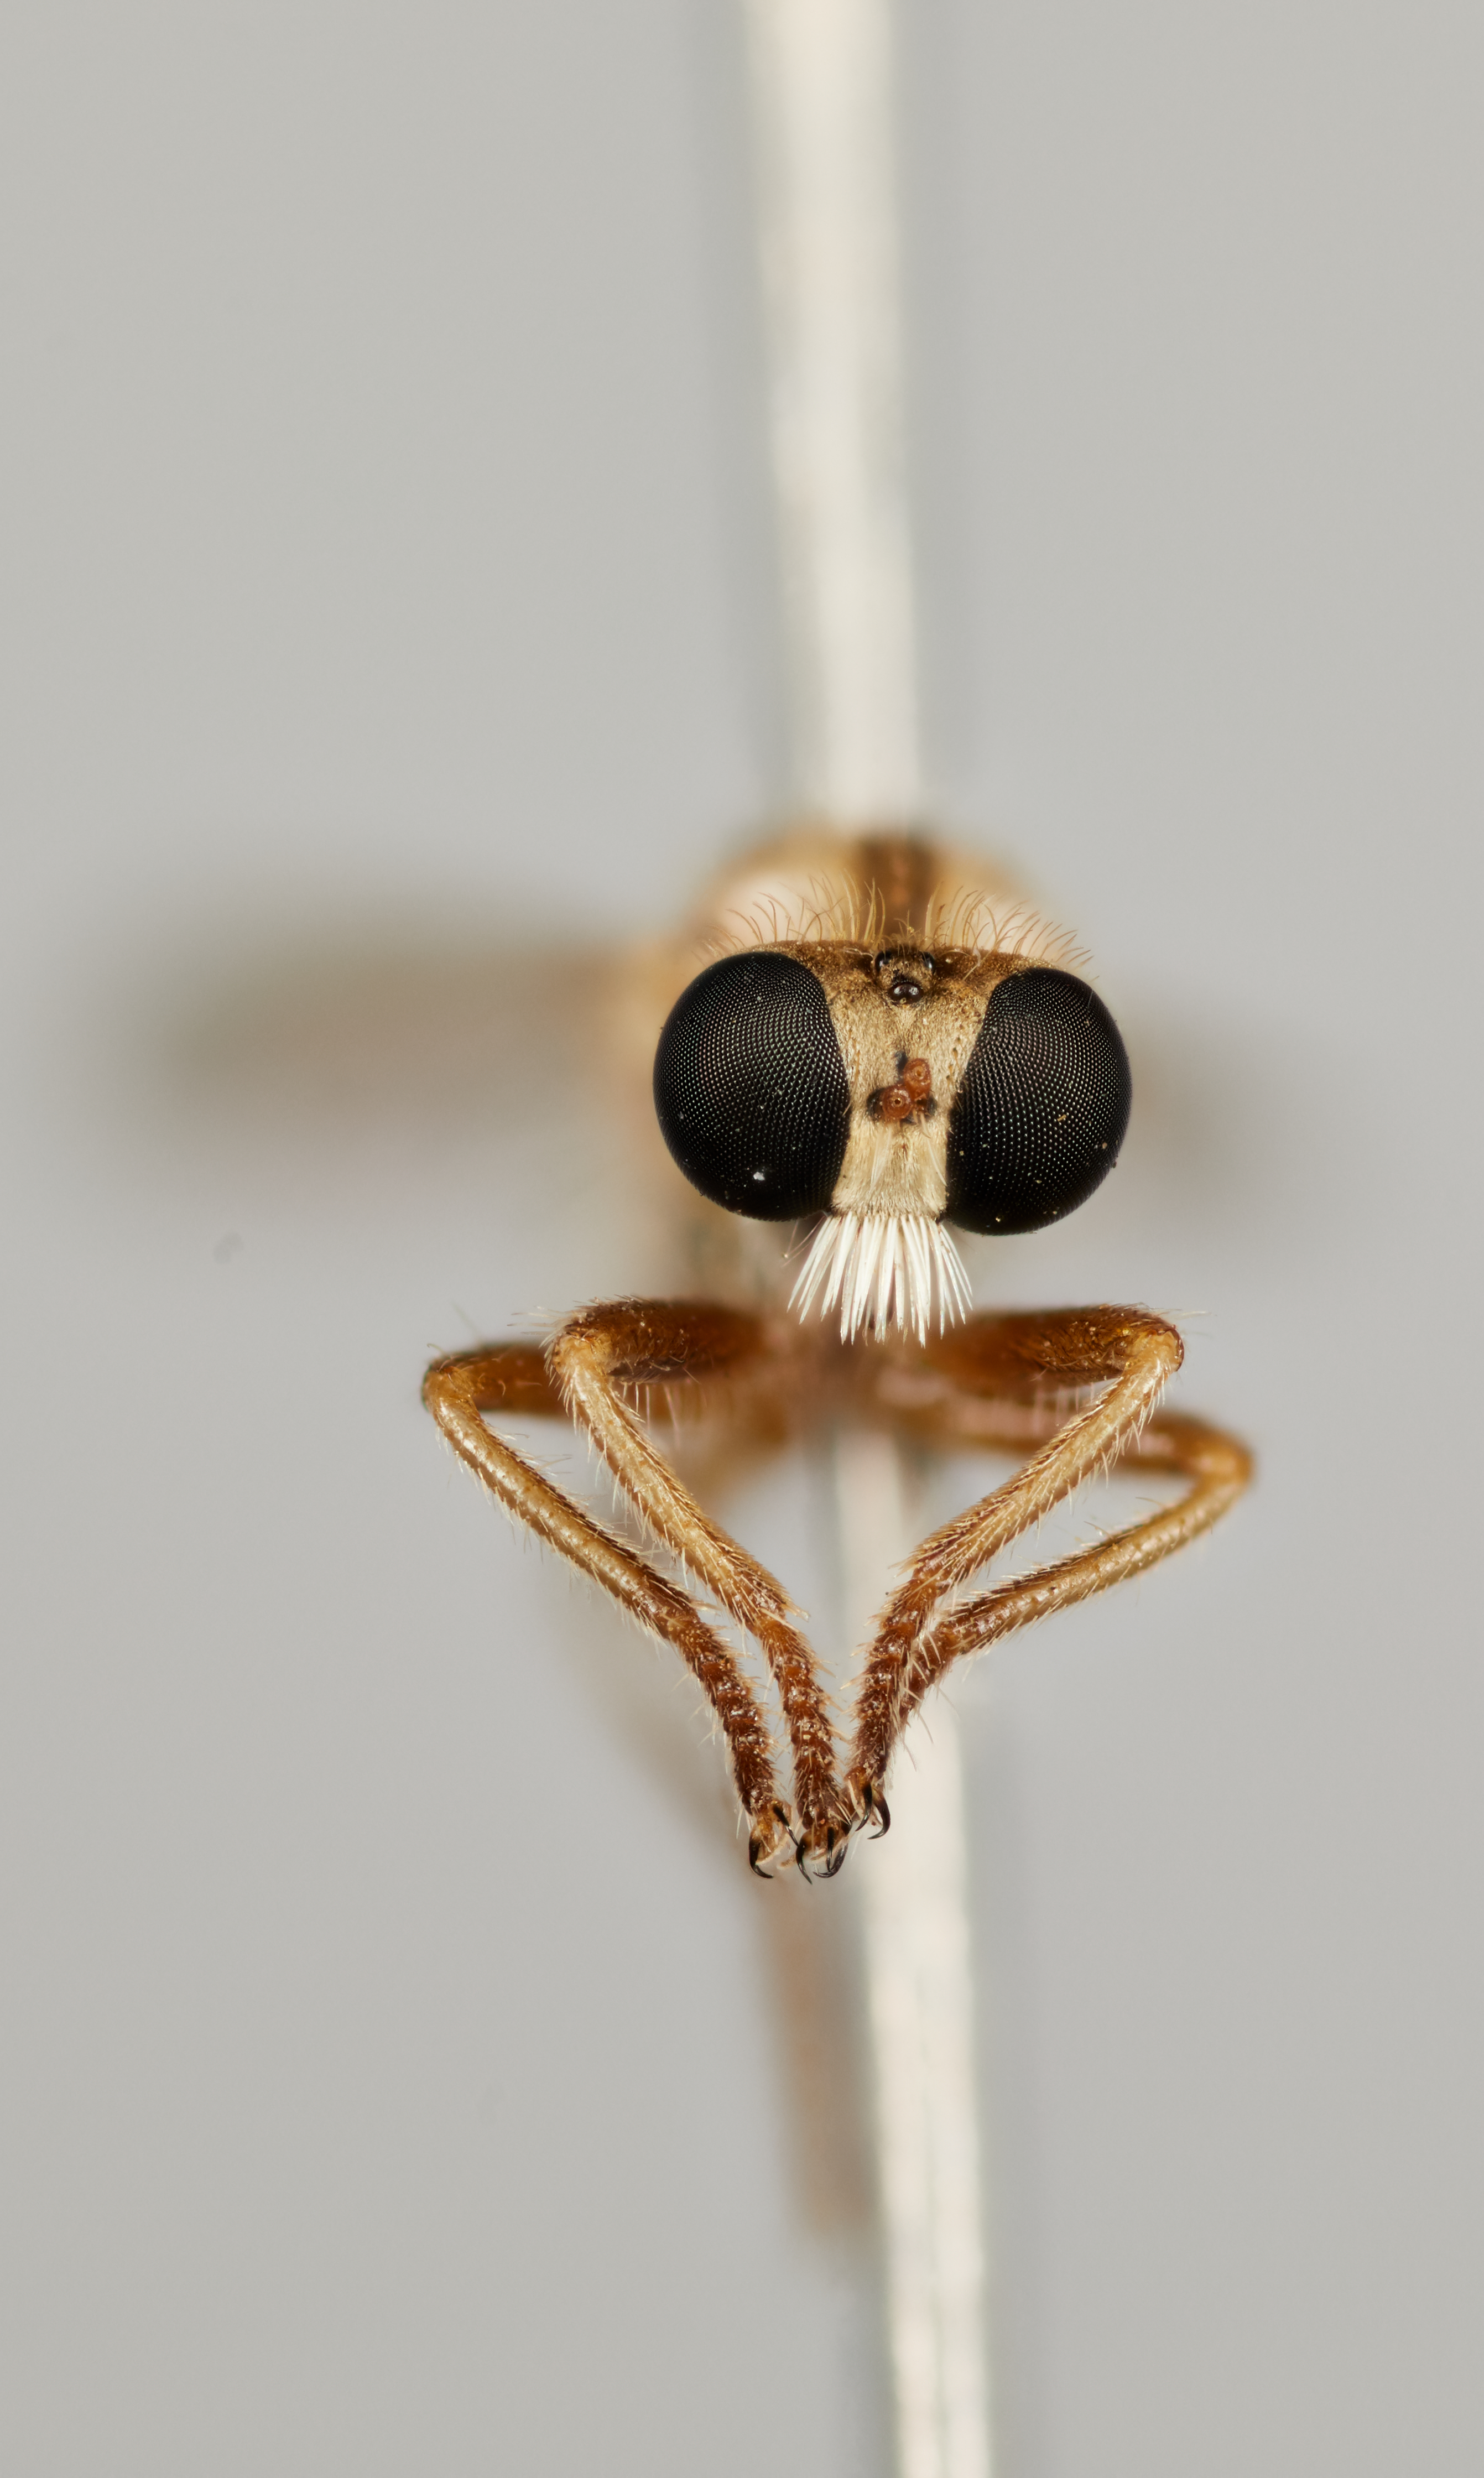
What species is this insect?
Microphontes ericfisheri
